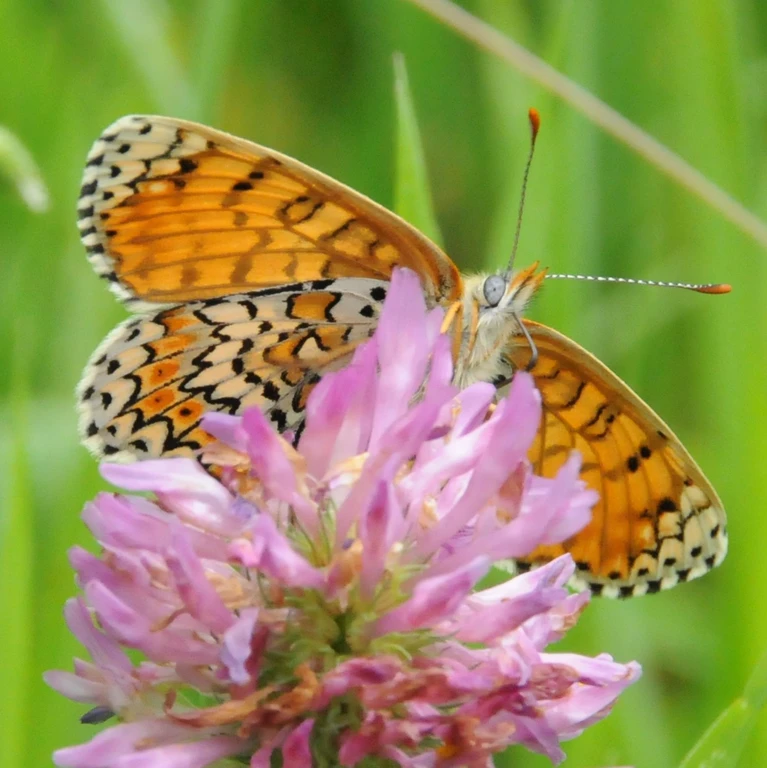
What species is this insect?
Melitaea cinxia
